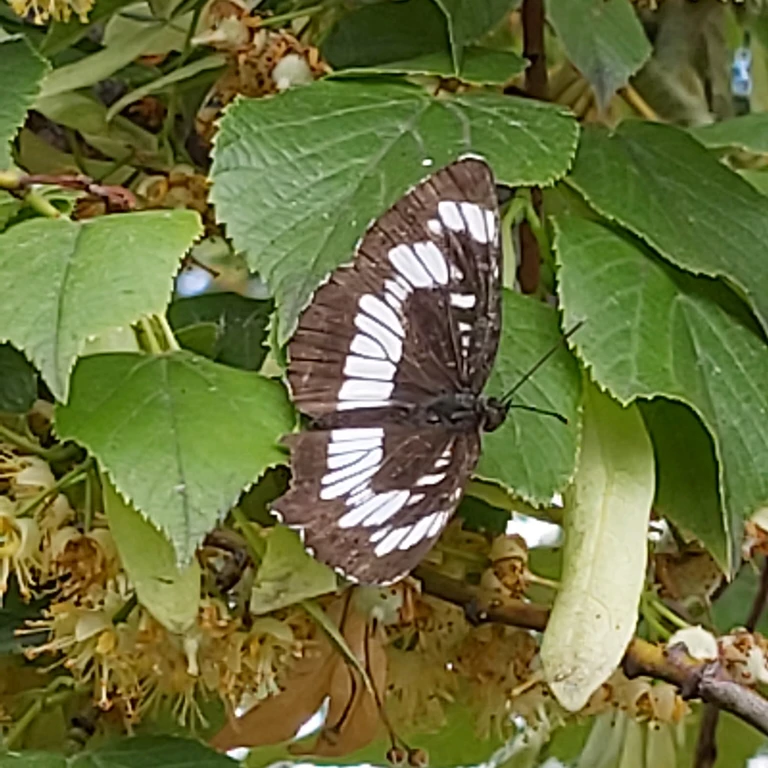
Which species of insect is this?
Neptis rivularis
